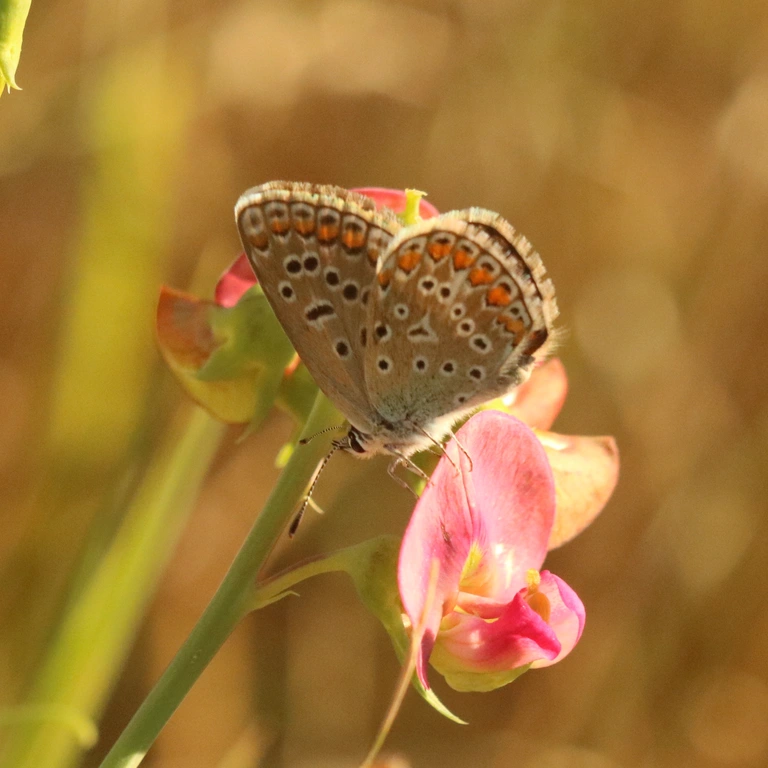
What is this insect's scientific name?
Polyommatus icarus
